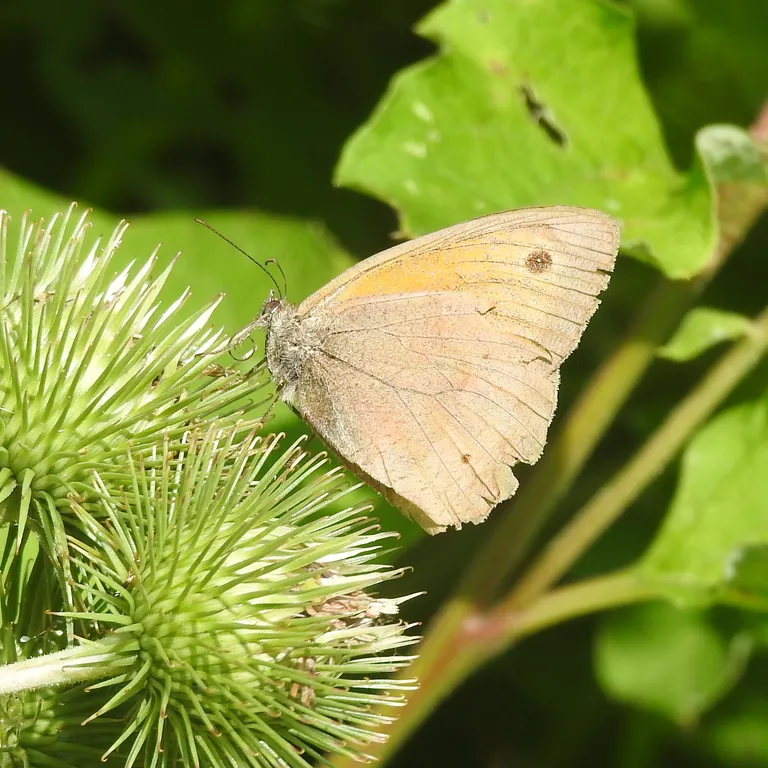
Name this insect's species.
Maniola jurtina
